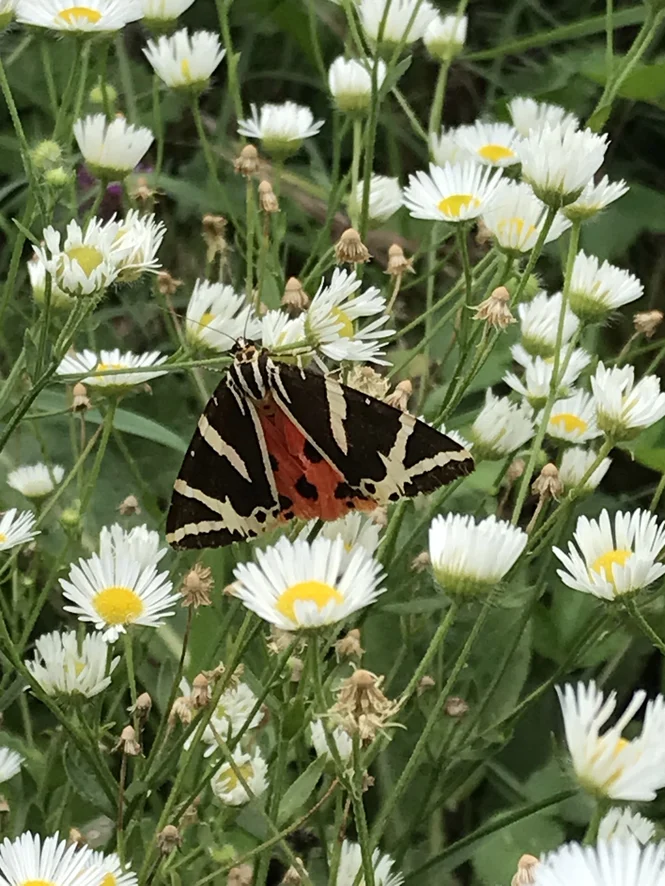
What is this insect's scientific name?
Euplagia quadripunctaria
